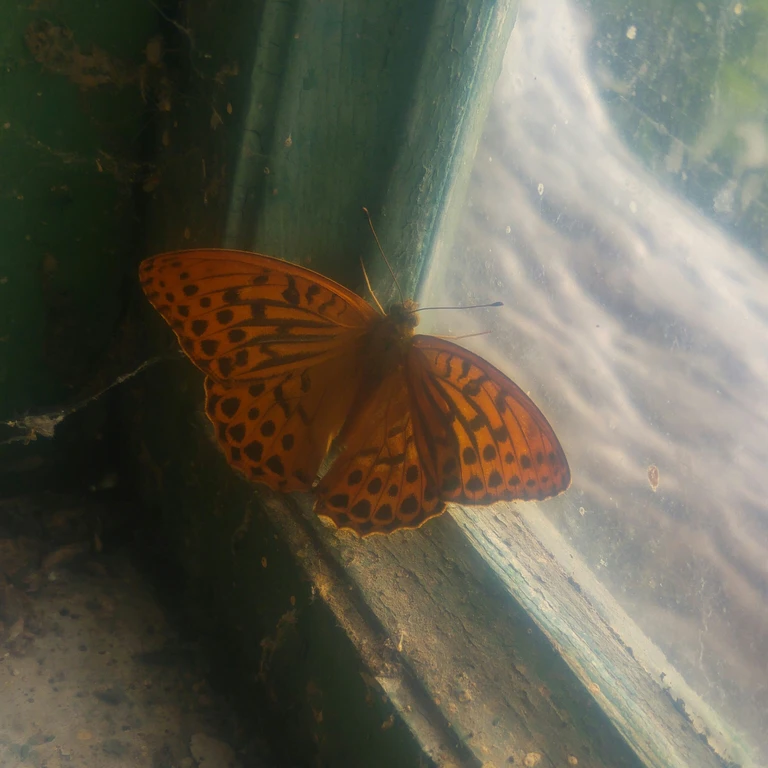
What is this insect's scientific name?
Argynnis paphia
